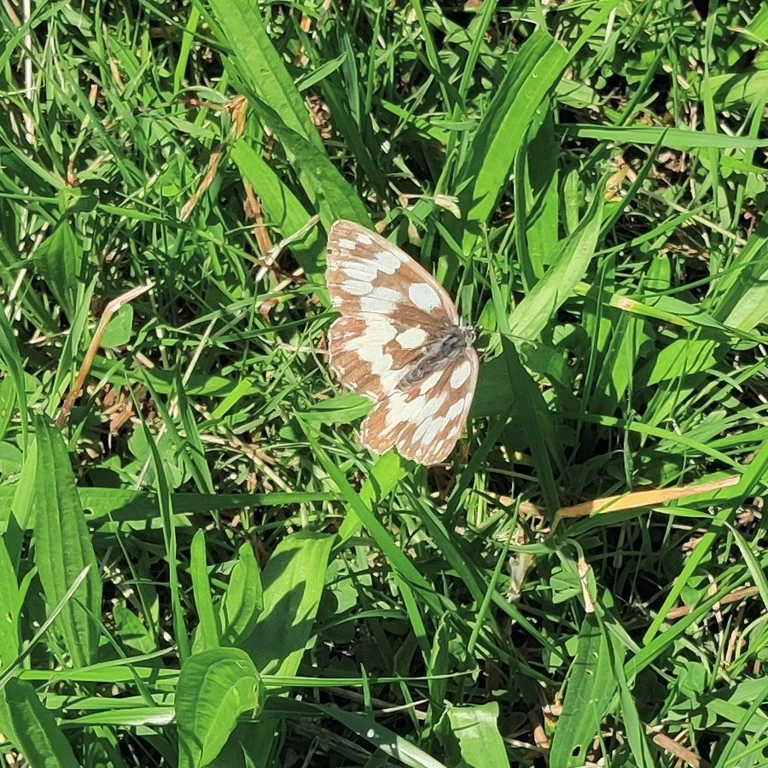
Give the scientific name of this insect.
Melanargia galathea
